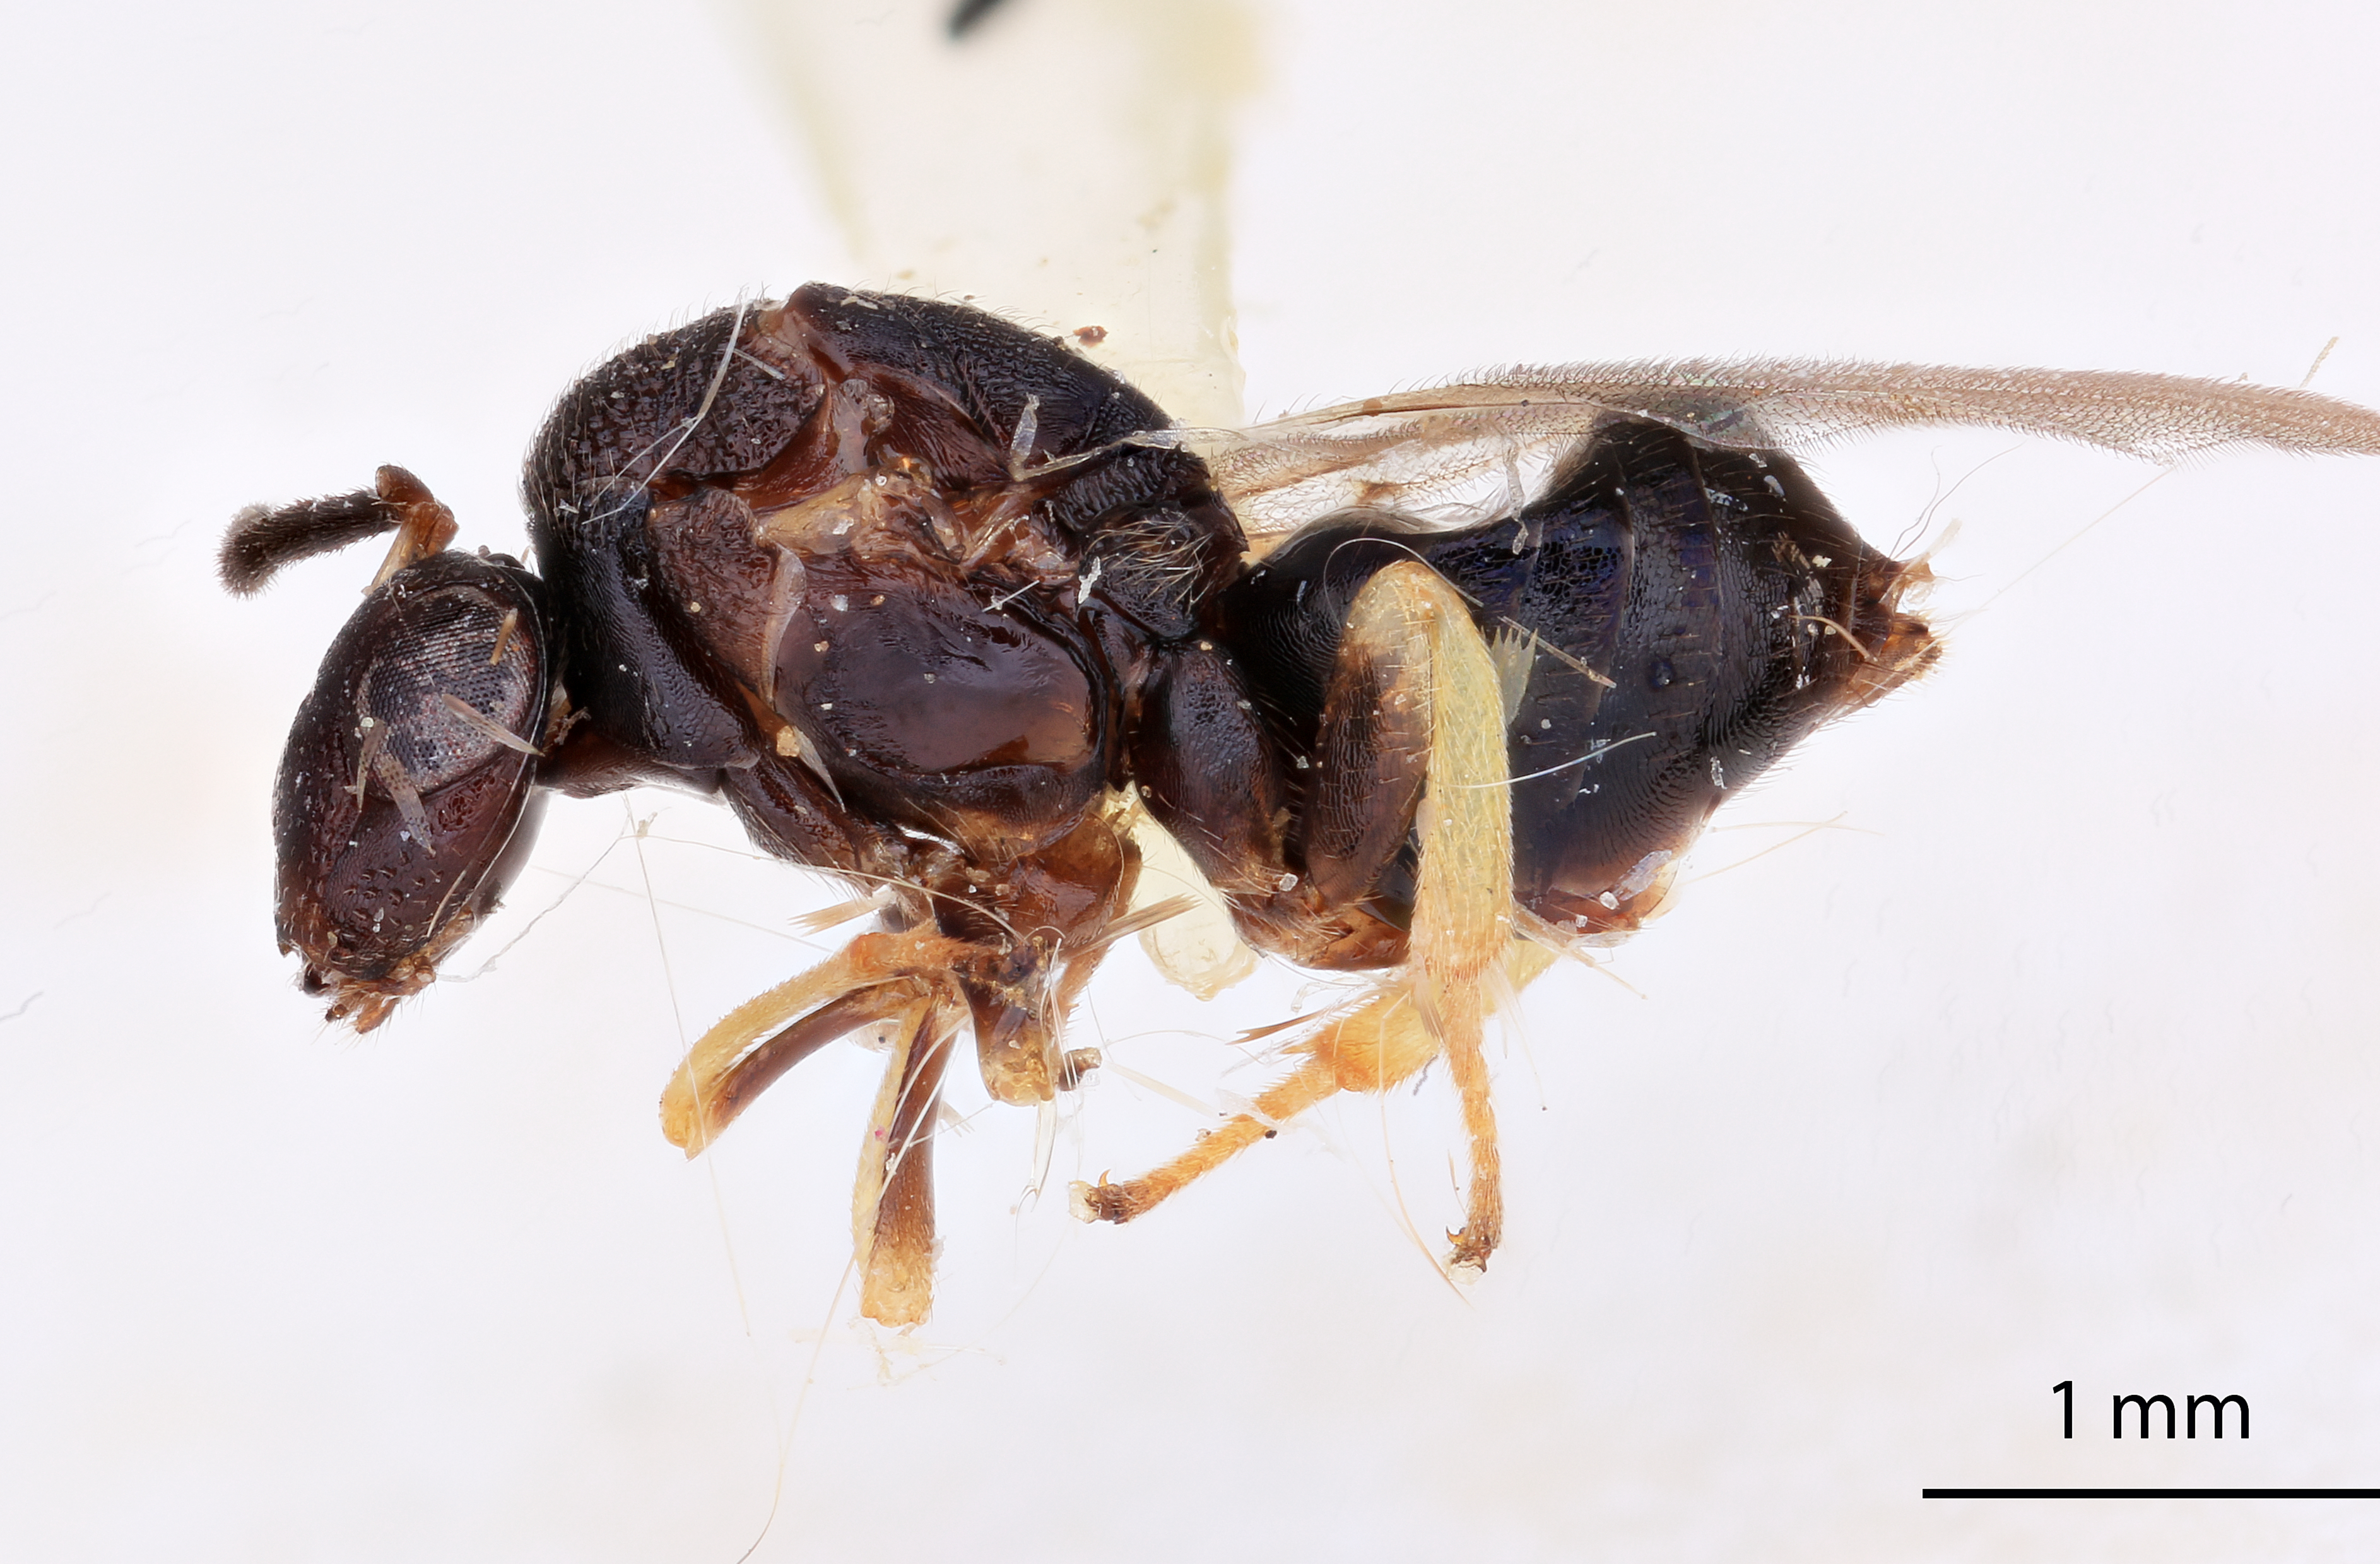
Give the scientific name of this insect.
Tanaoneura smicropleura
